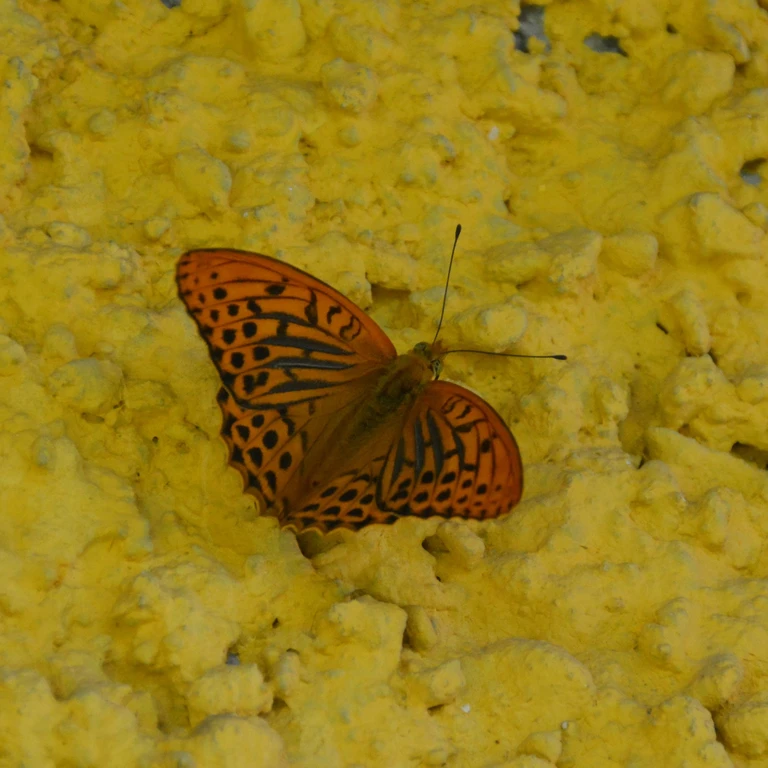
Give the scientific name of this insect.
Argynnis paphia
